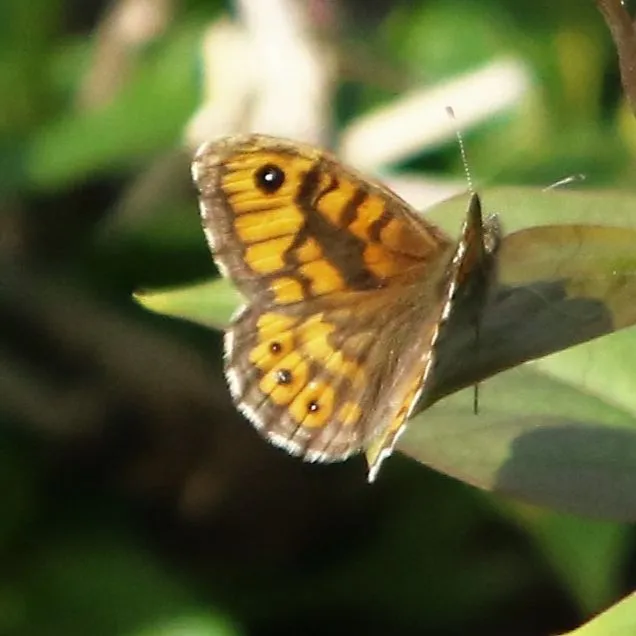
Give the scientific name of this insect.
Lasiommata megera (also Pararge megera)
